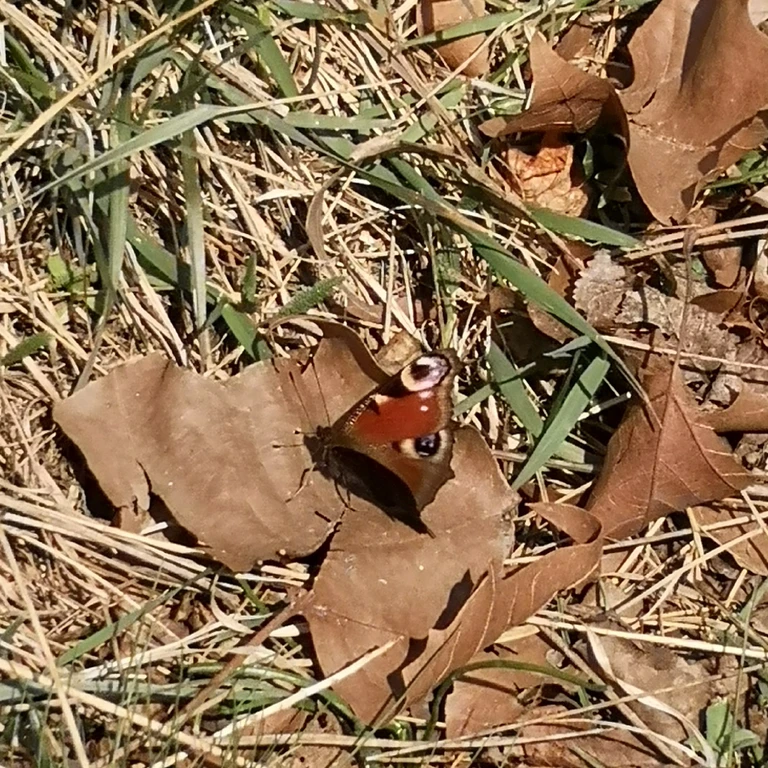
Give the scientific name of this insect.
Aglais io
